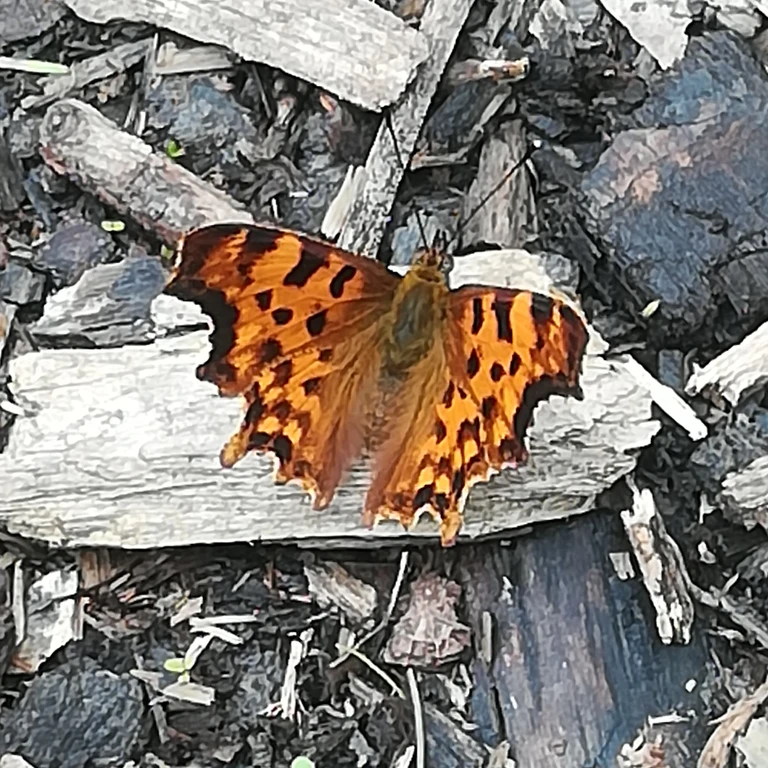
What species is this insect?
Polygonia c-album
